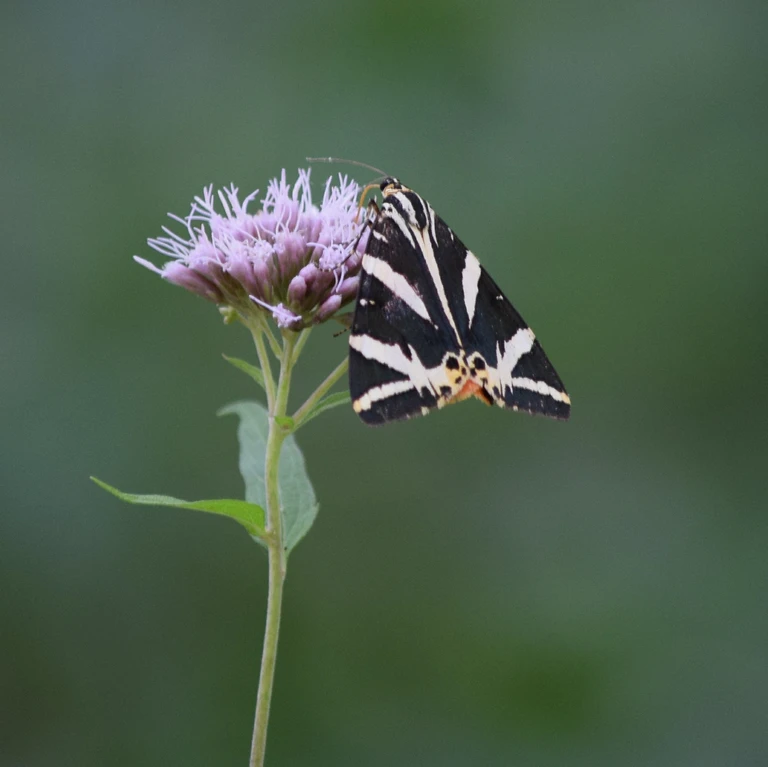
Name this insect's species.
Euplagia quadripunctaria
